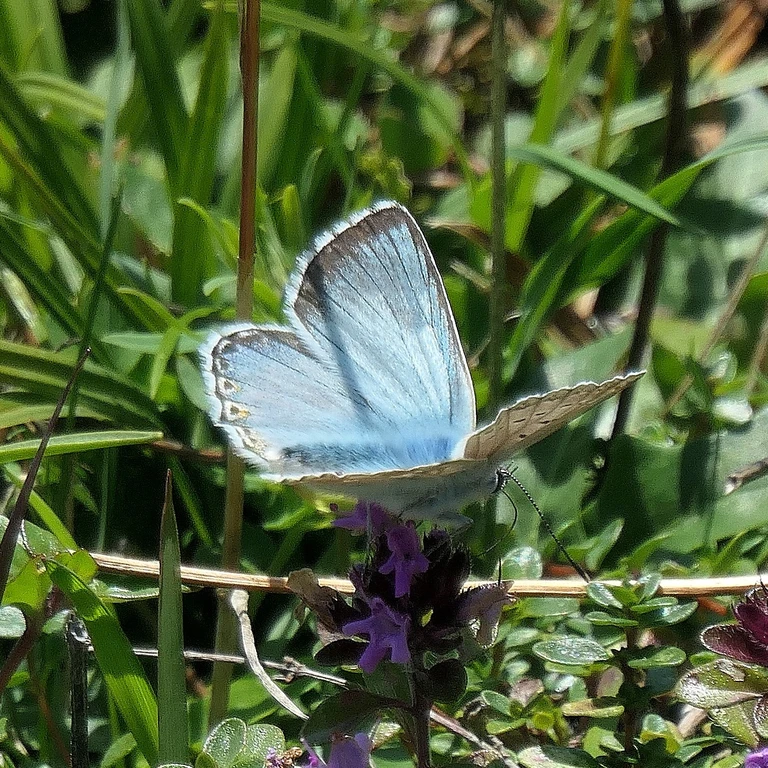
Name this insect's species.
Lysandra coridon
